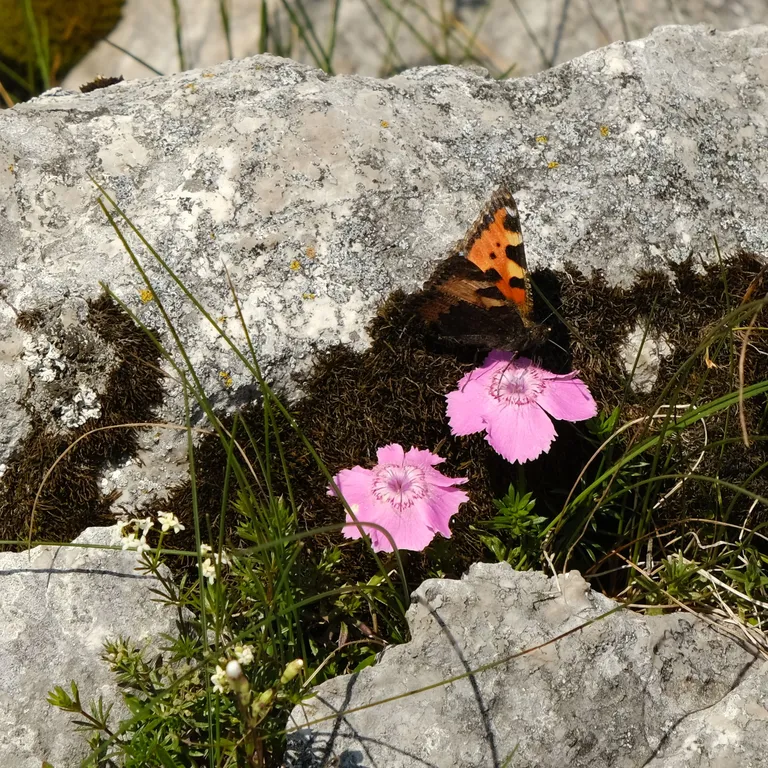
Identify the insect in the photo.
Aglais urticae
